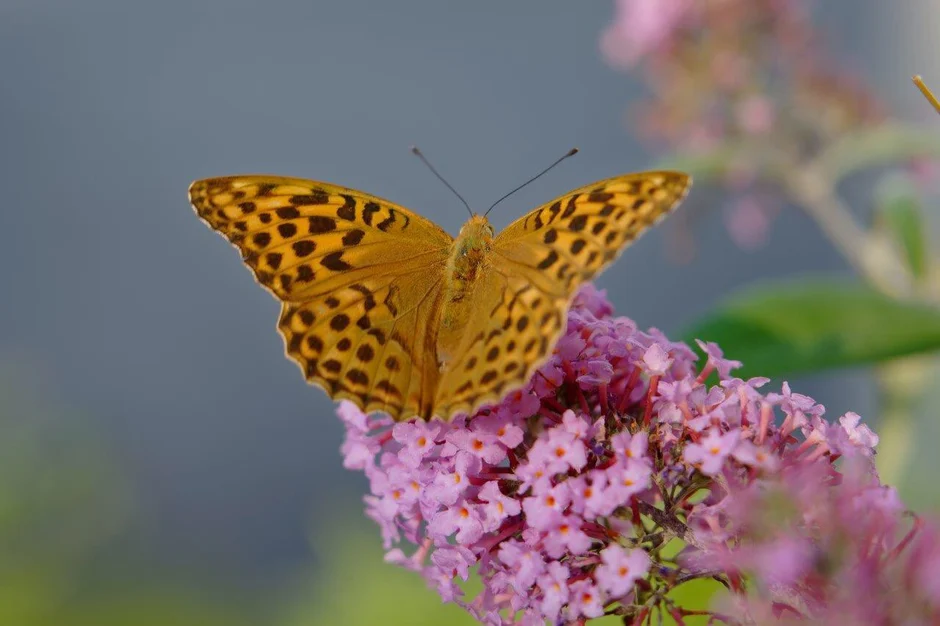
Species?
Argynnis paphia
